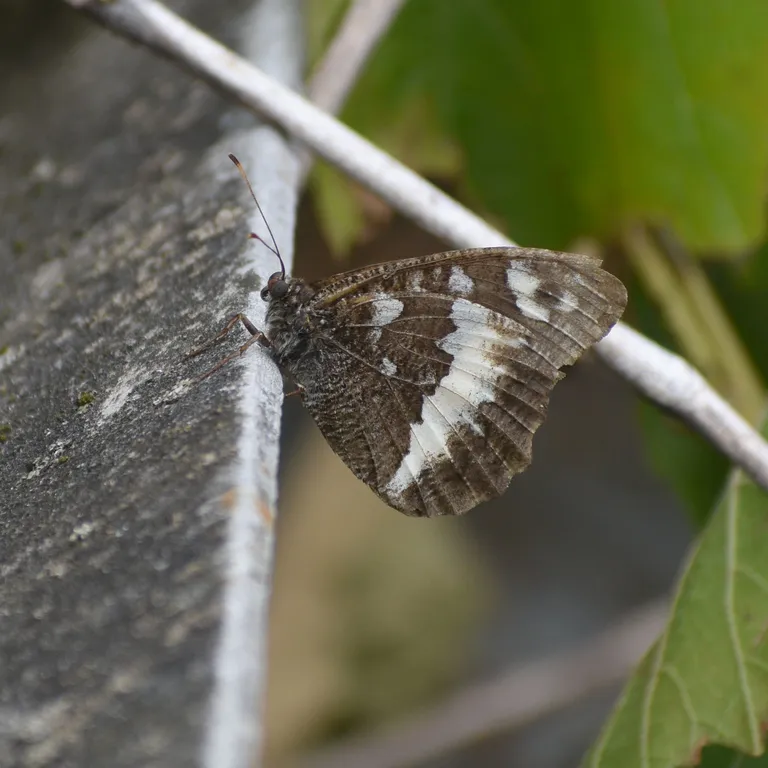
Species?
Brintesia circe
